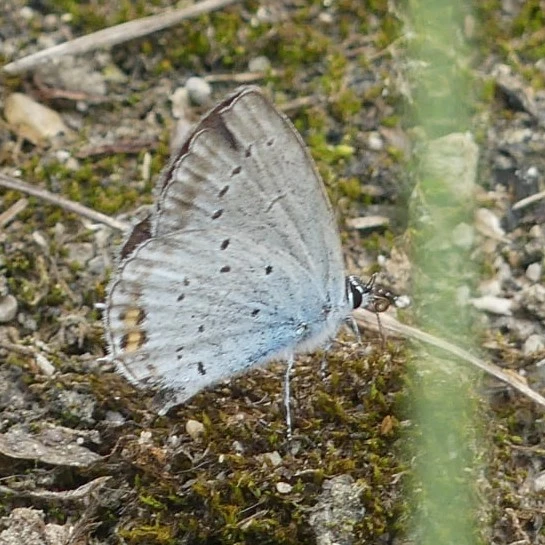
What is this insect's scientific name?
Cupido argiades (also Elkalyce argiades)
